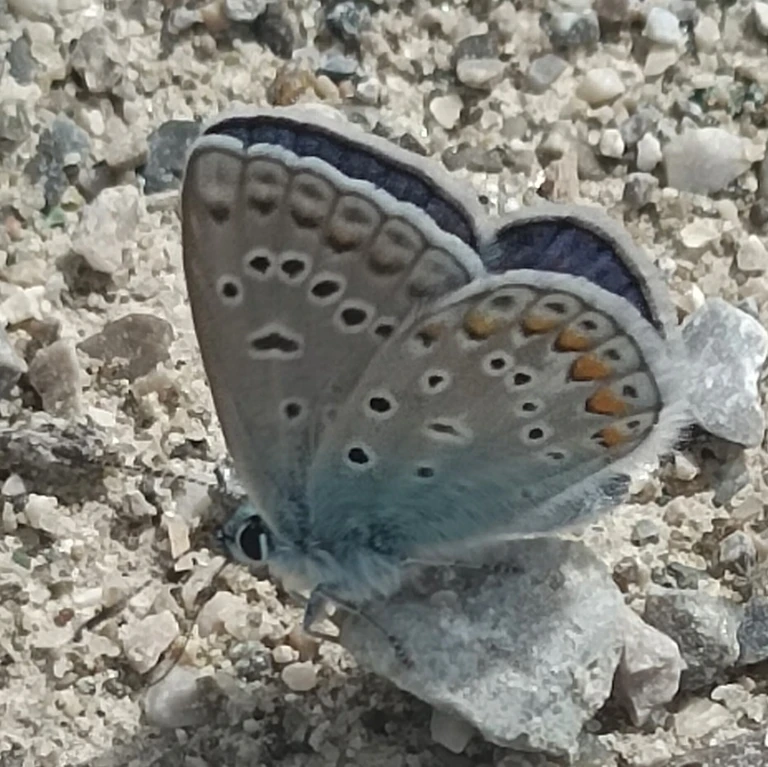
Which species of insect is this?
Polyommatus icarus
